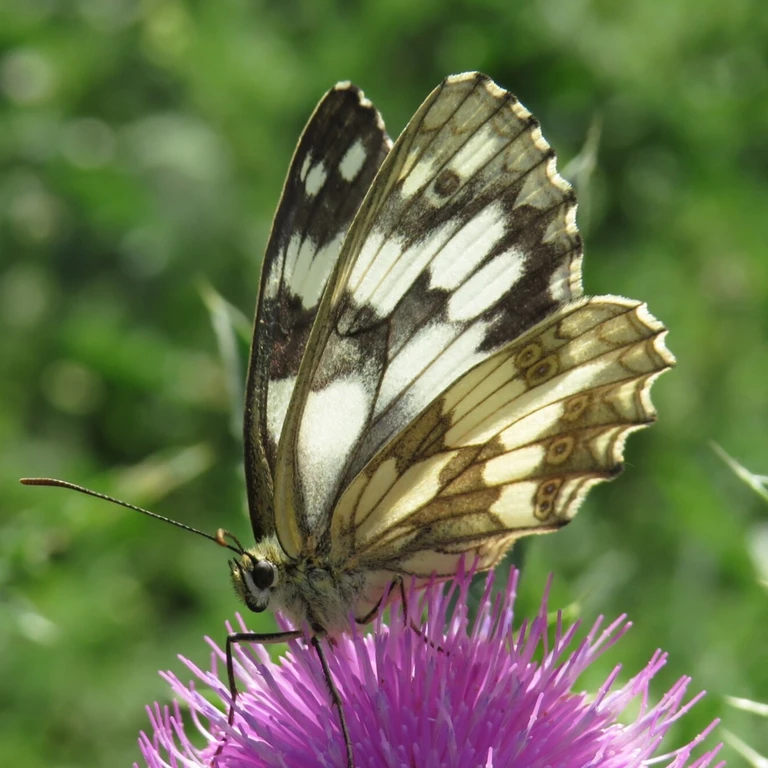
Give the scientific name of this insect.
Melanargia galathea
